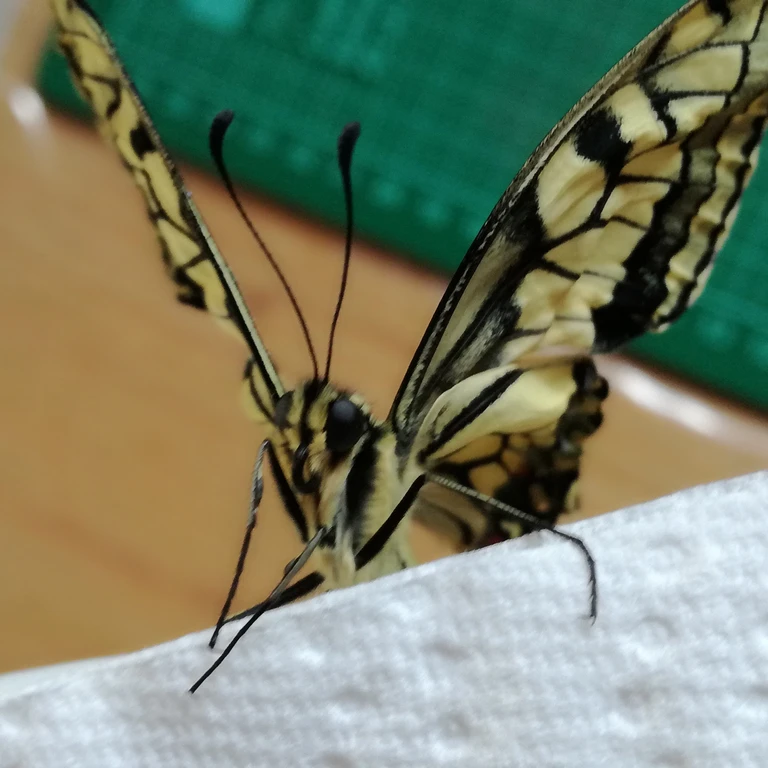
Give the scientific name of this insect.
Papilio machaon
